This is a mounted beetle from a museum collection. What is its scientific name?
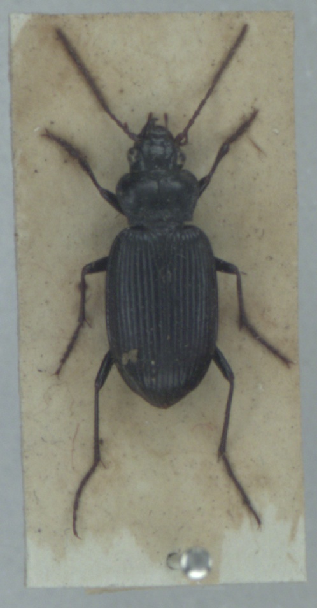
Nebria brevicollis
